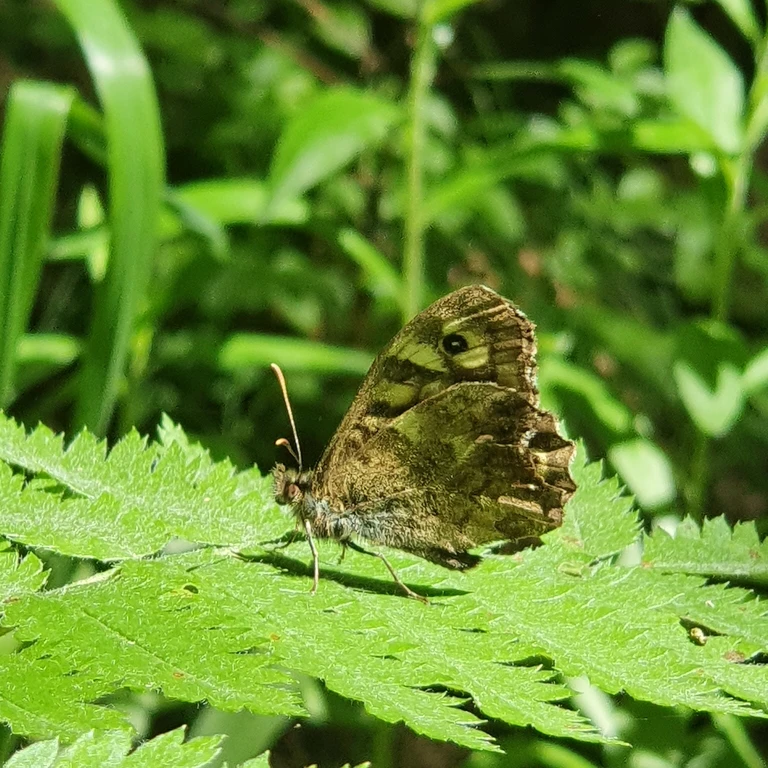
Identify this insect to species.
Pararge aegeria
